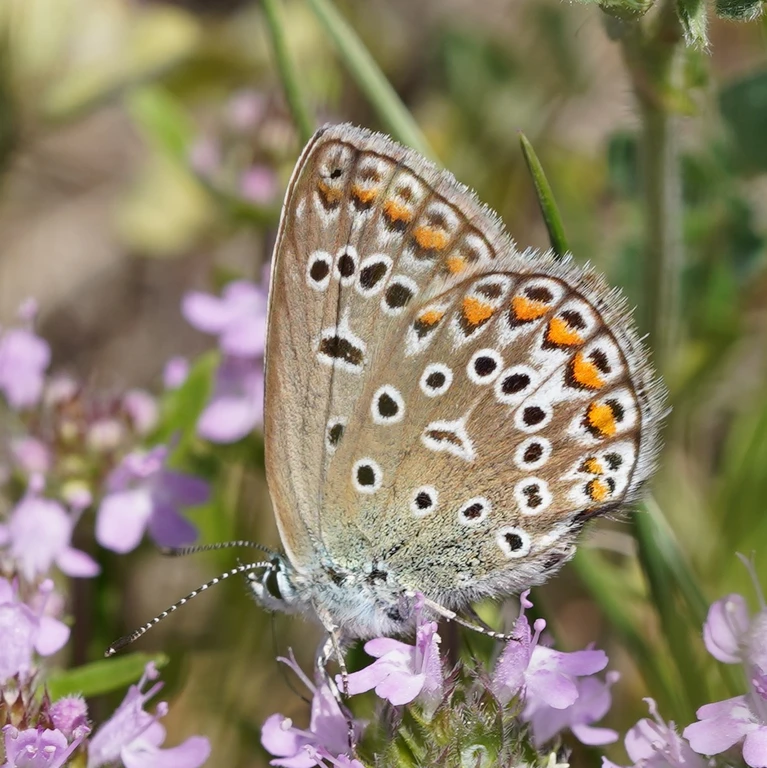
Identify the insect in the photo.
Polyommatus icarus
